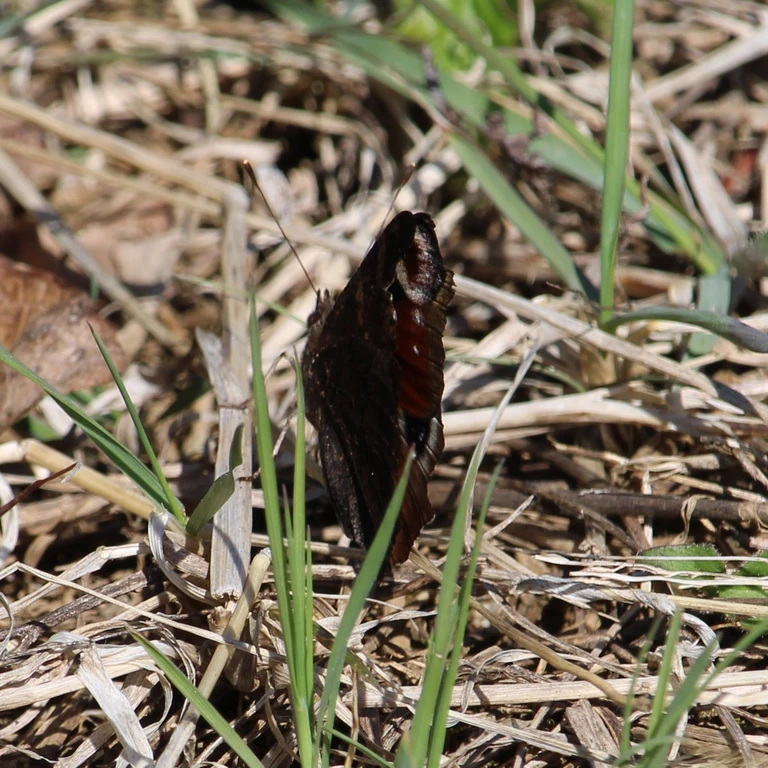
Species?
Aglais io
